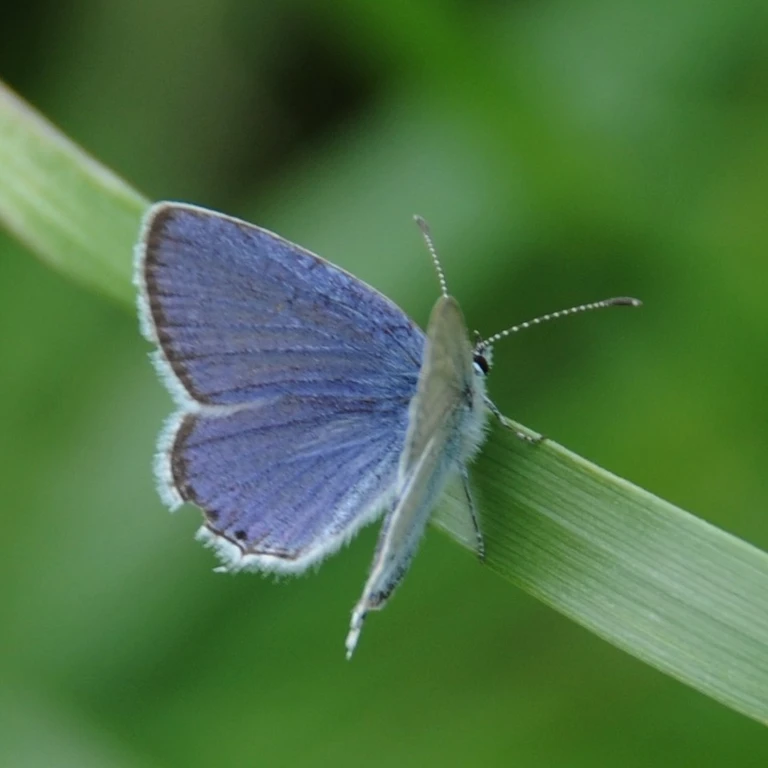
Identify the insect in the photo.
Cupido argiades (also Elkalyce argiades)
